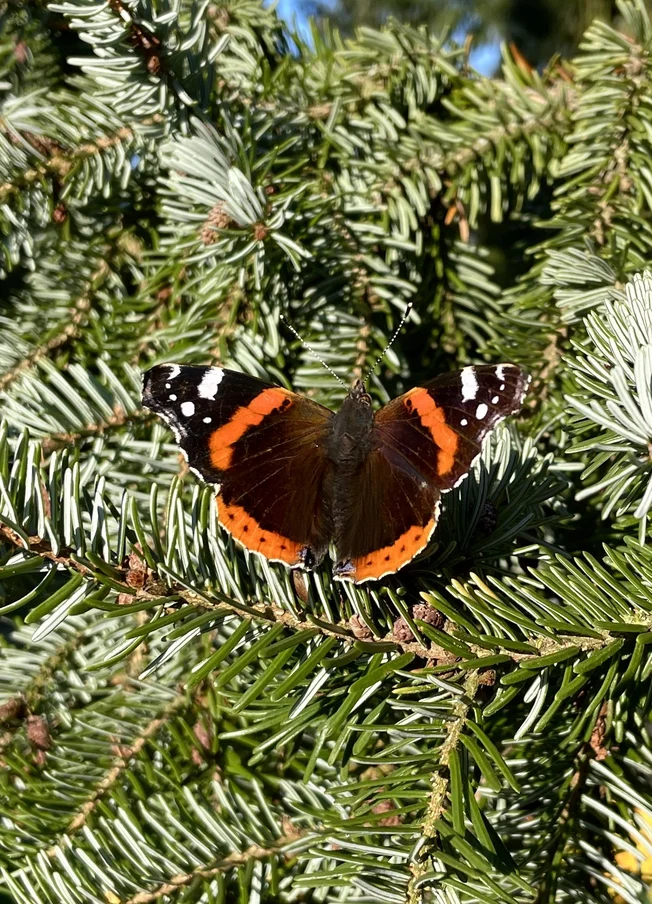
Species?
Vanessa atalanta
